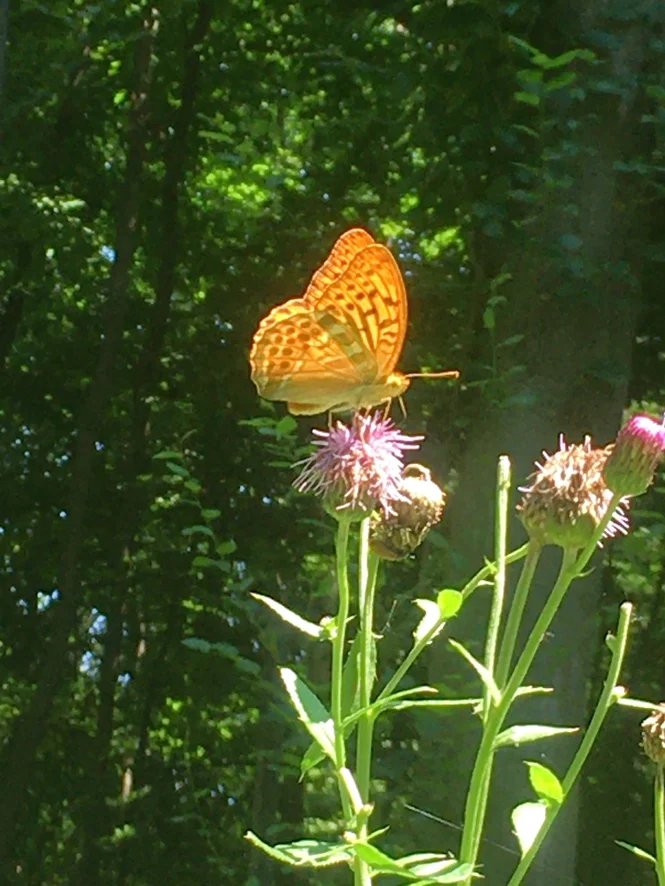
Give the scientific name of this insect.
Argynnis paphia
